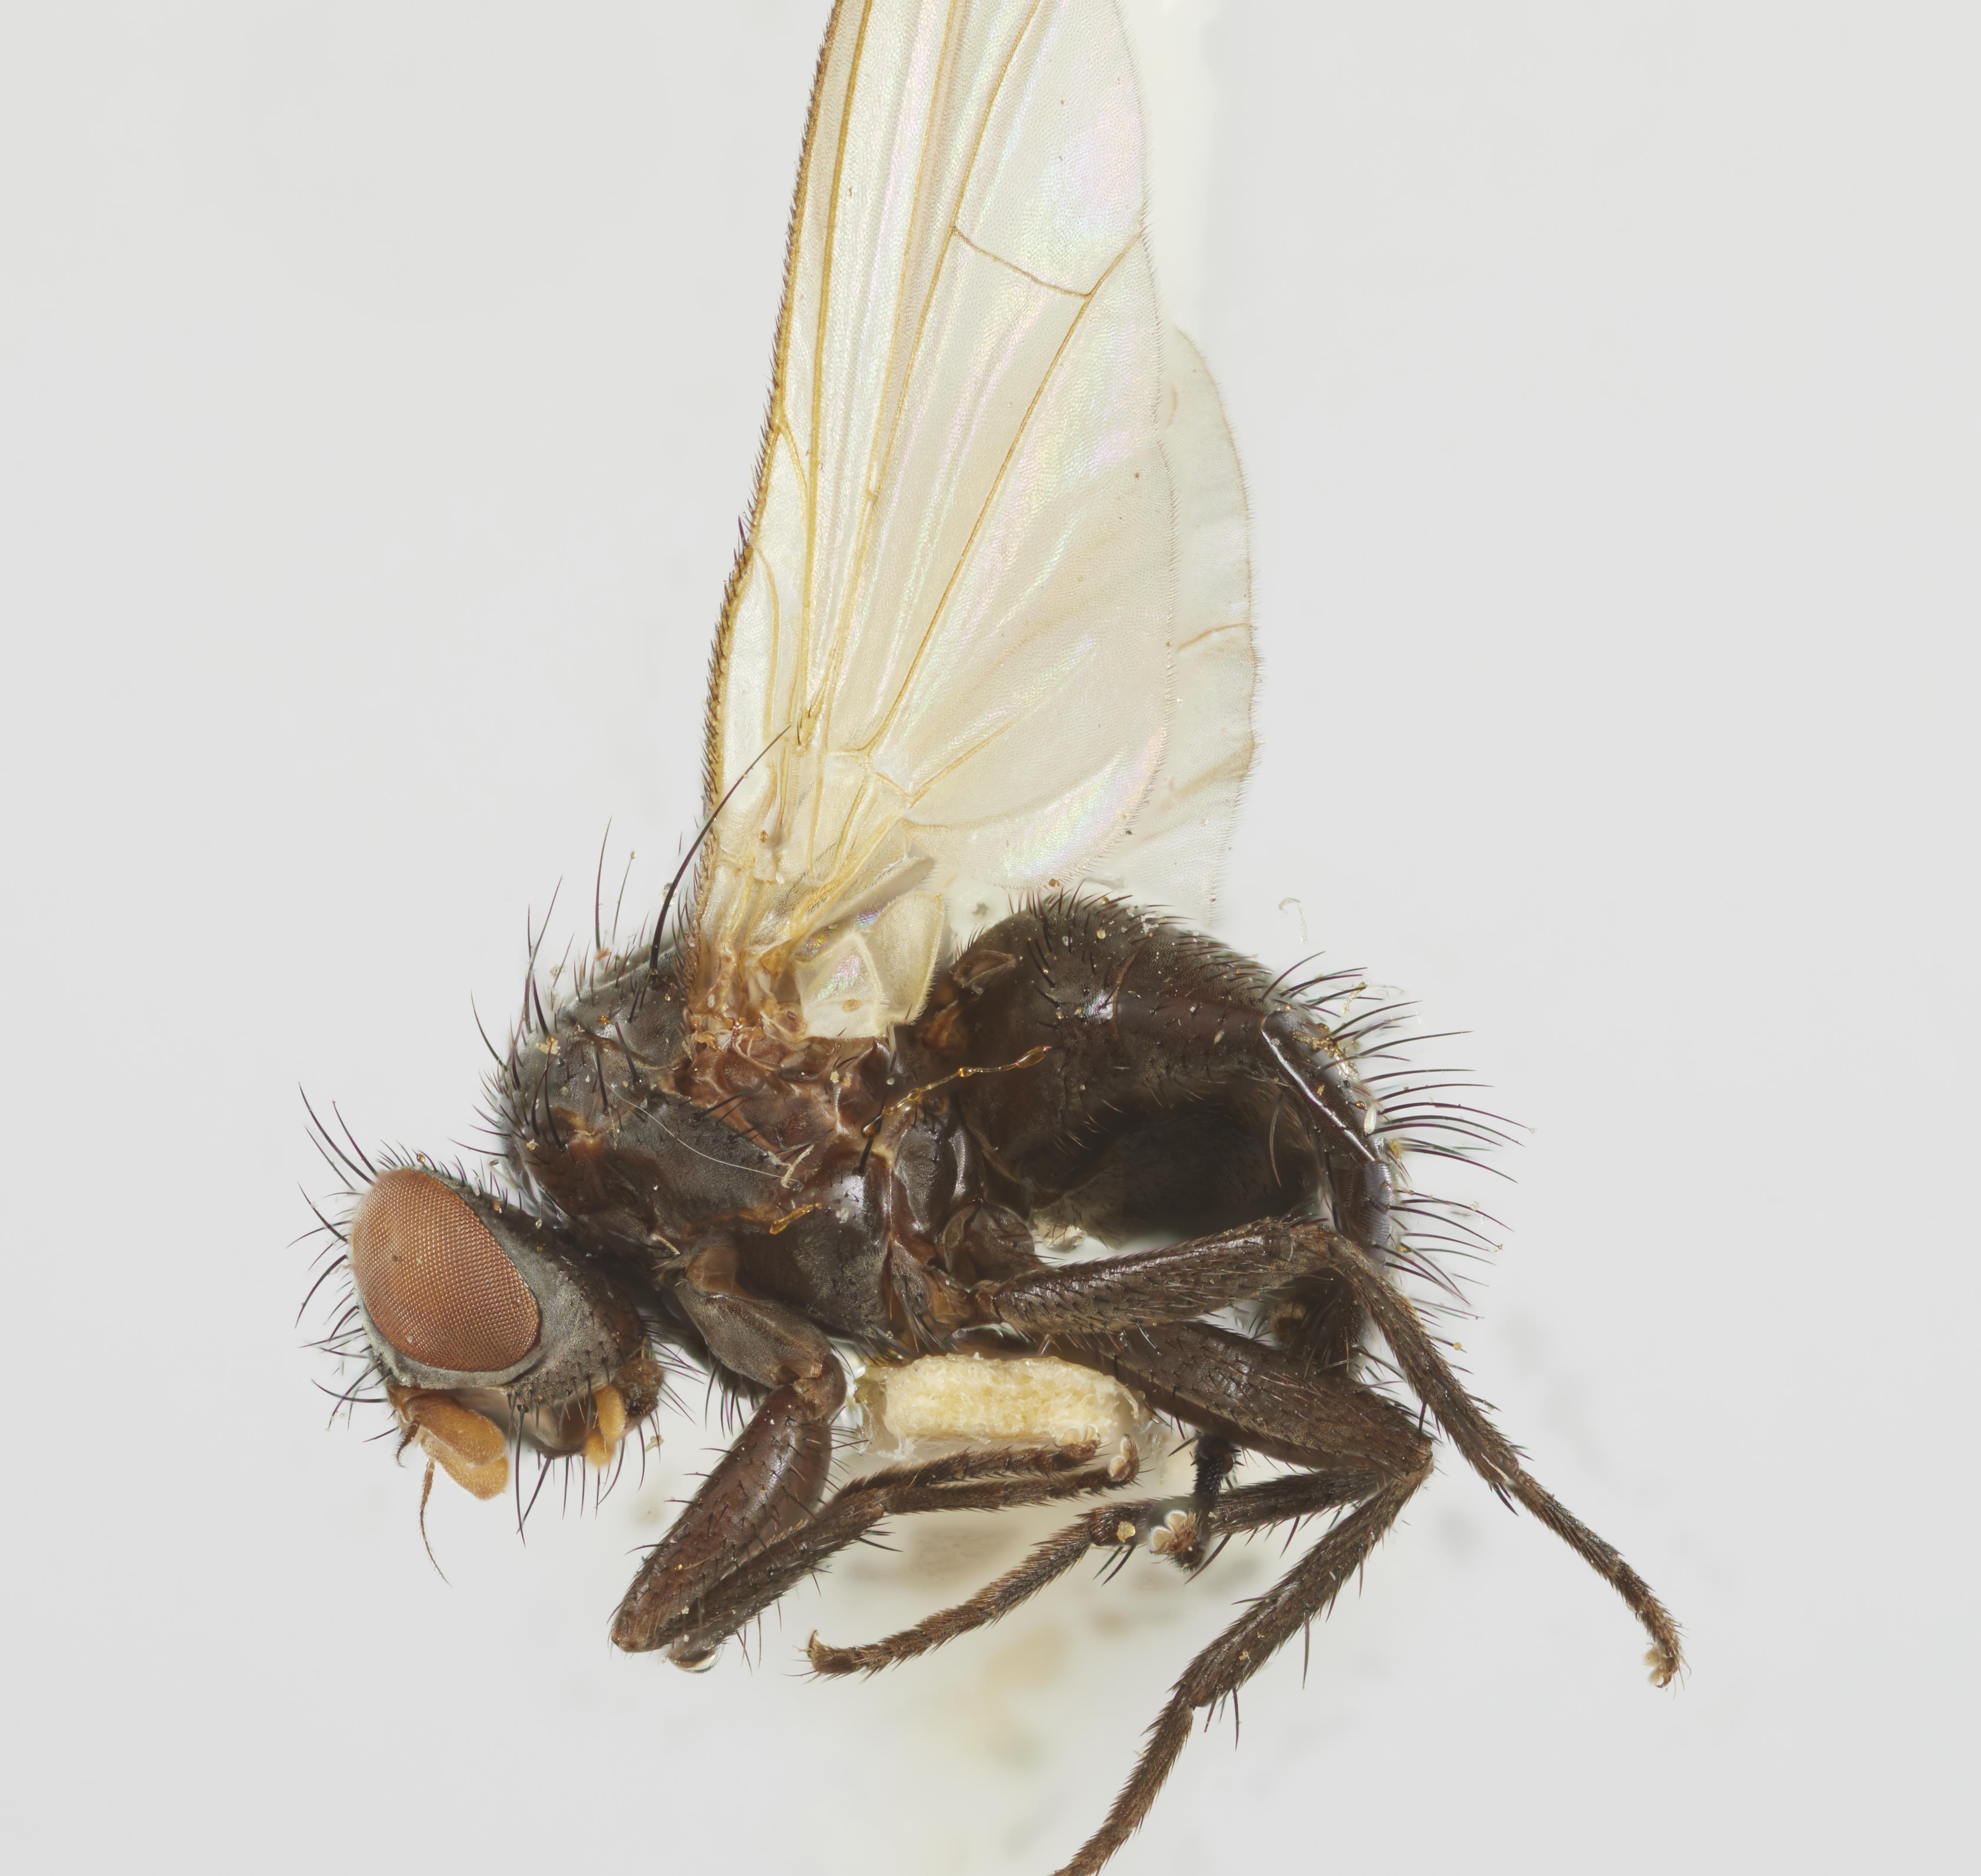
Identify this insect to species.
Anthomyiopsis cypseloides
